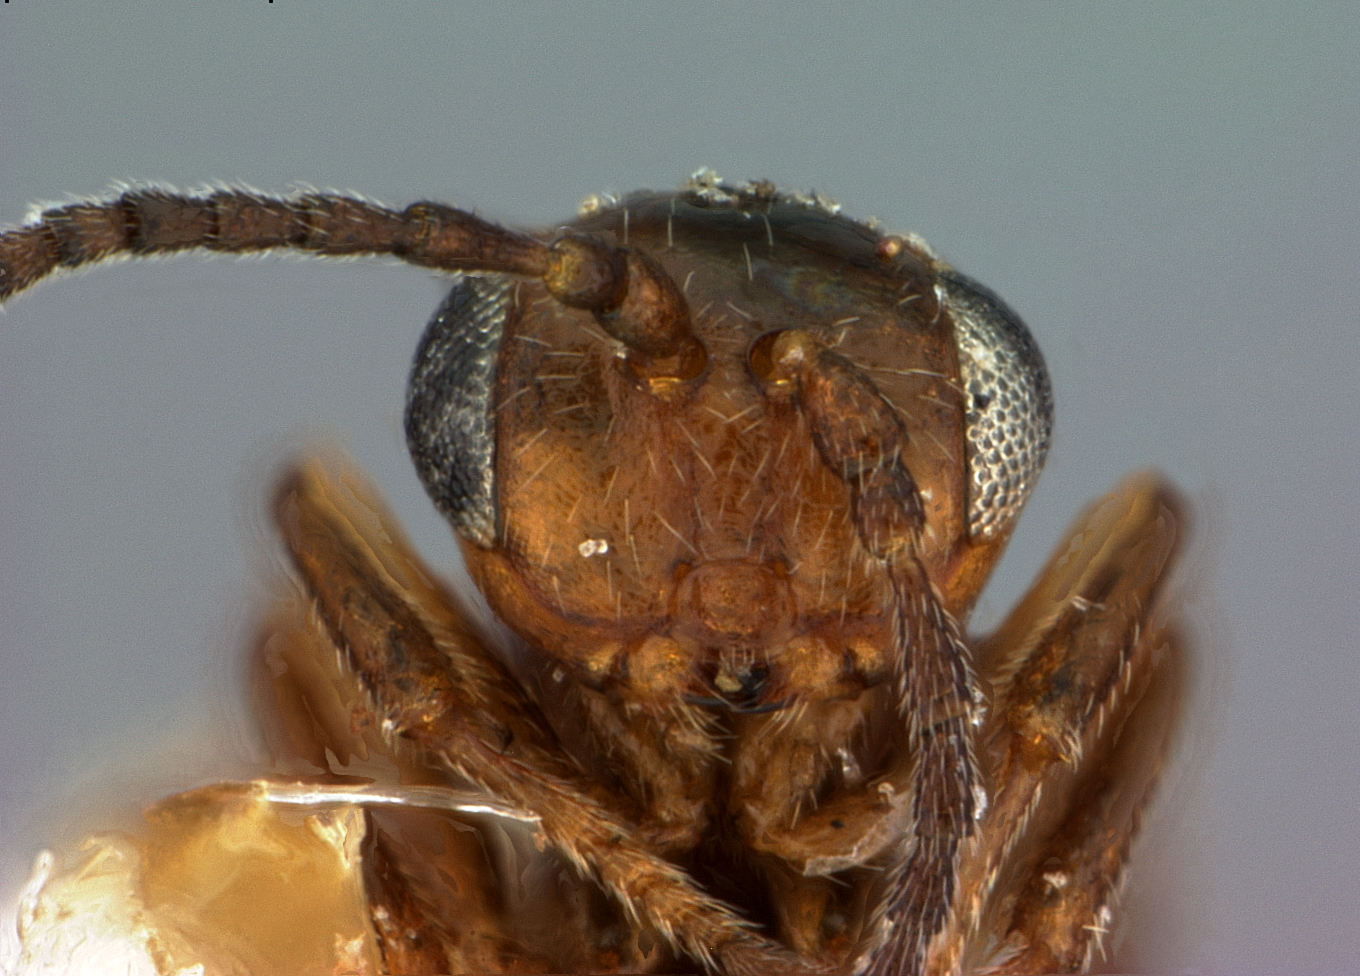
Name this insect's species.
Xanthoteras tuckeri
